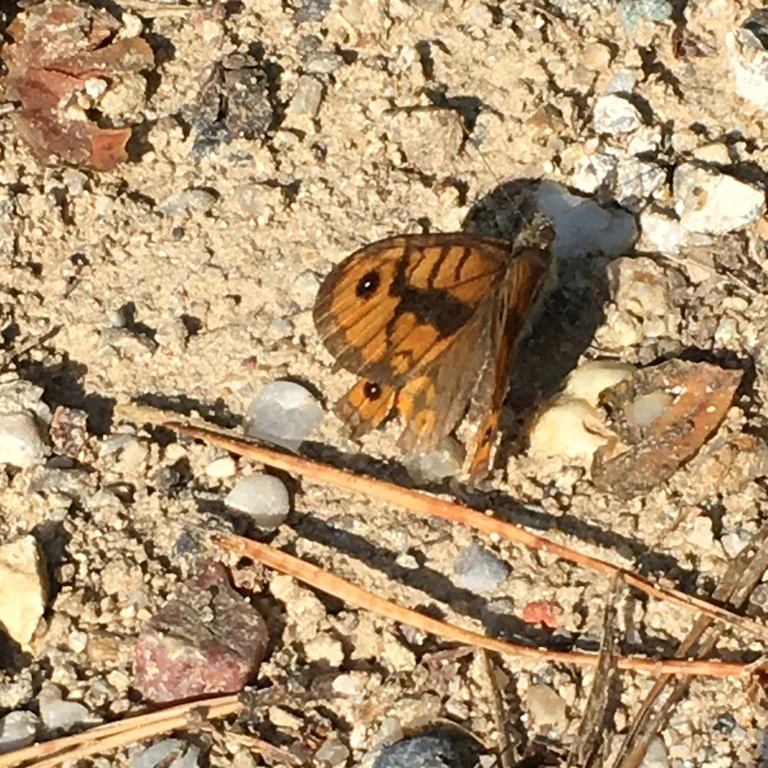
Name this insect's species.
Lasiommata megera (also Pararge megera)
